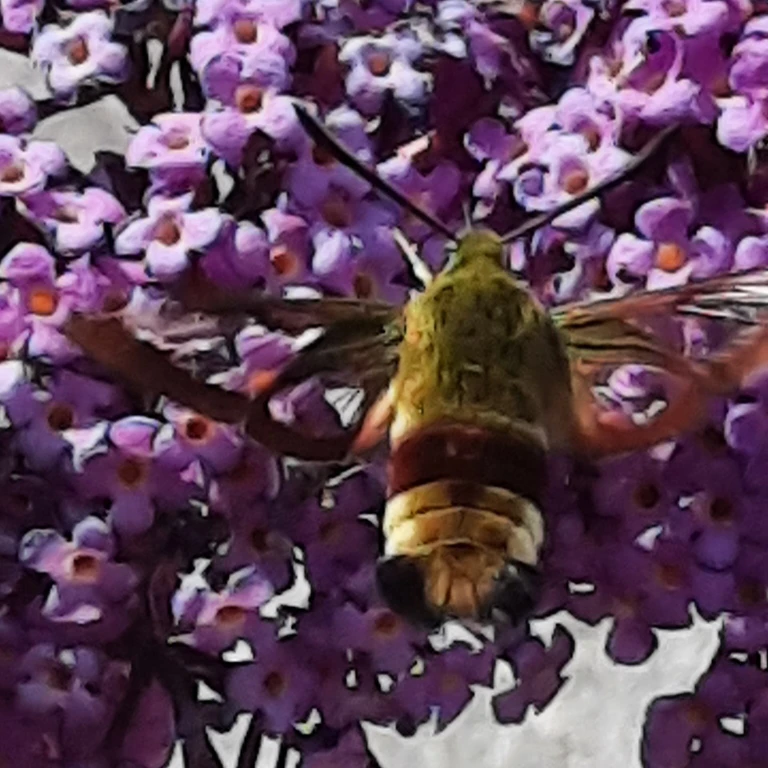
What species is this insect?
Hemaris fuciformis
